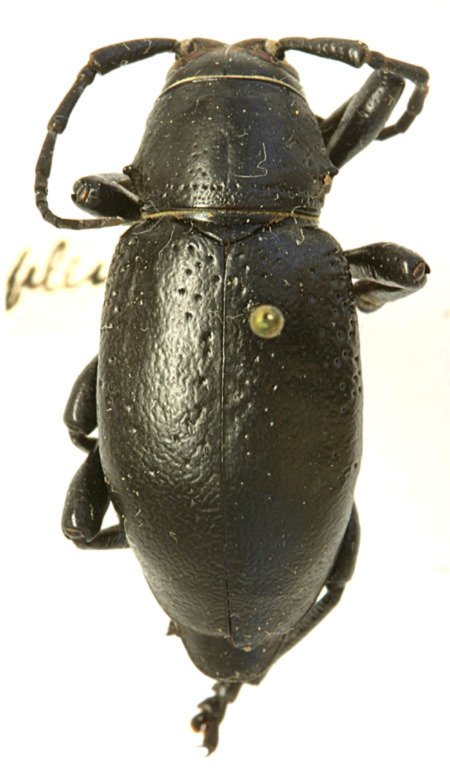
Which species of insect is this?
Moneilema blapsides (also Moneilema pleuralis)
